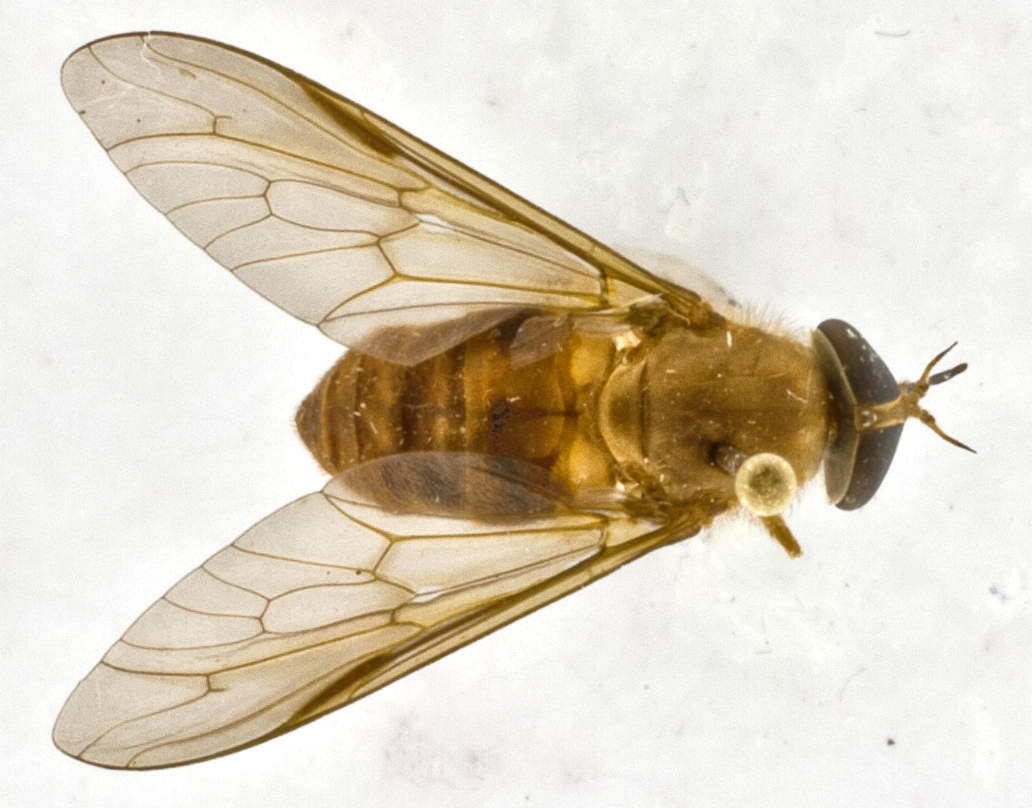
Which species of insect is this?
Mesopangonius philipi
